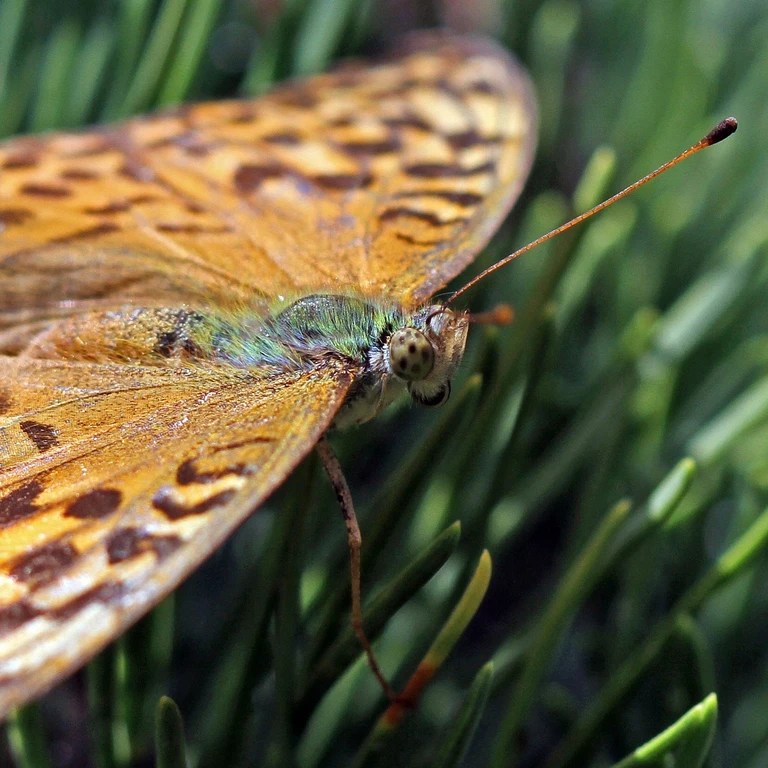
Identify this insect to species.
Argynnis paphia
